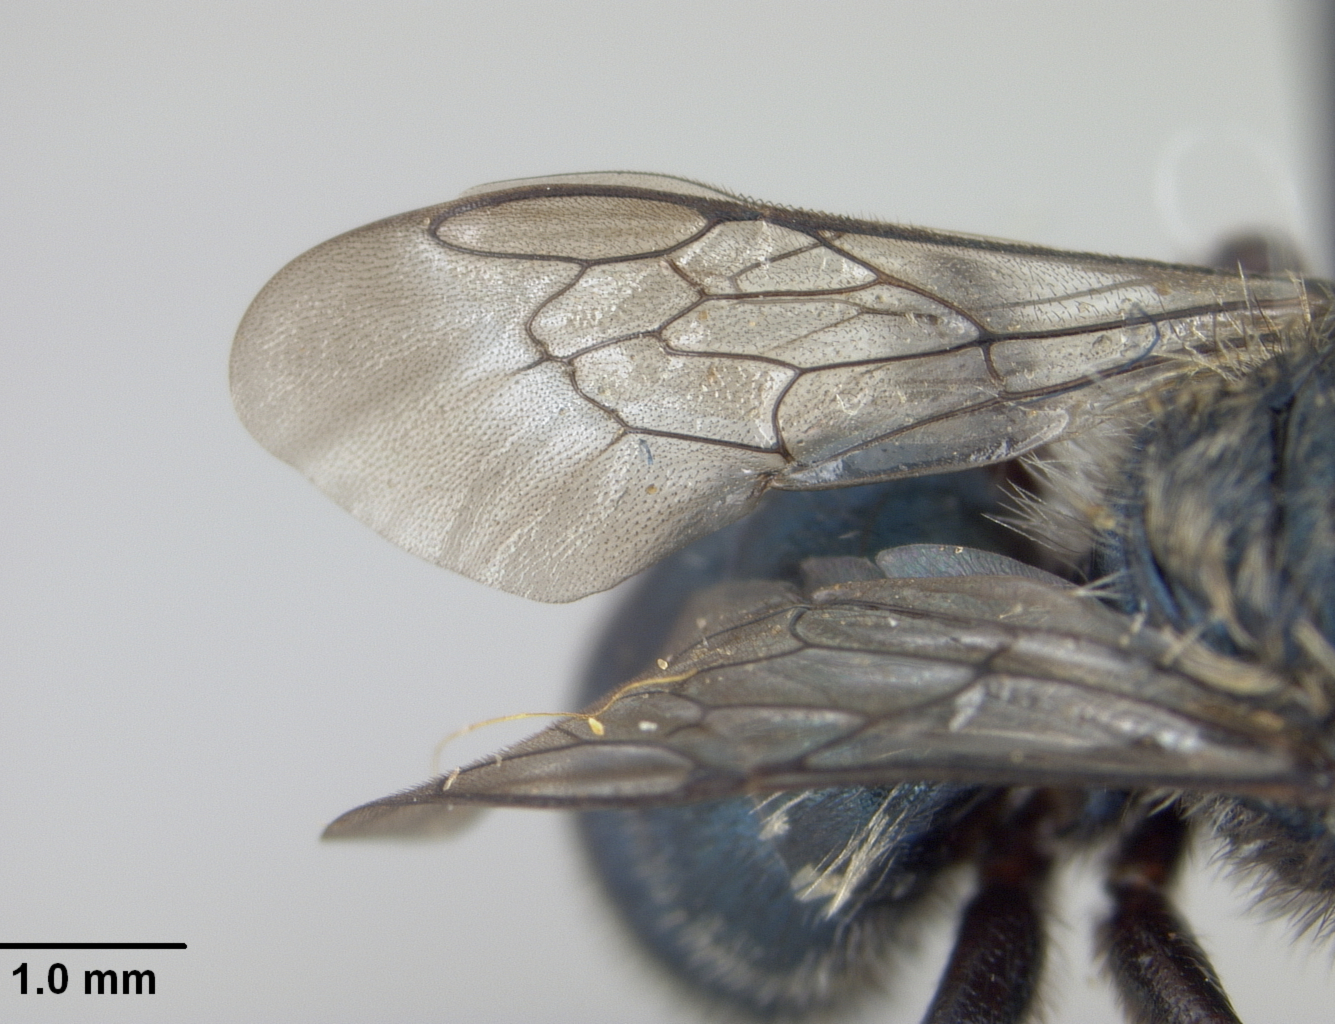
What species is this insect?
Osmia crassa
